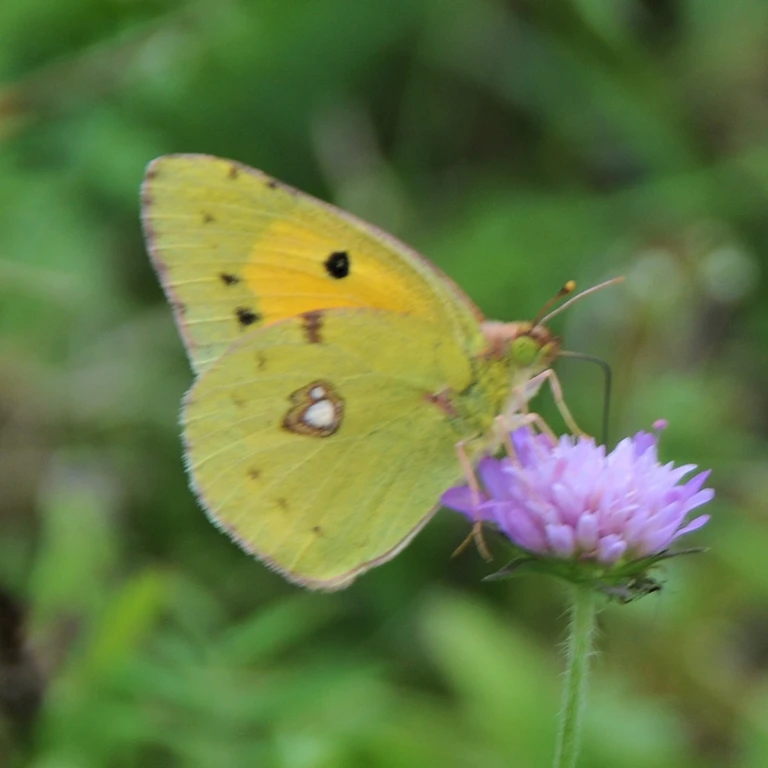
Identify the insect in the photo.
Colias croceus
